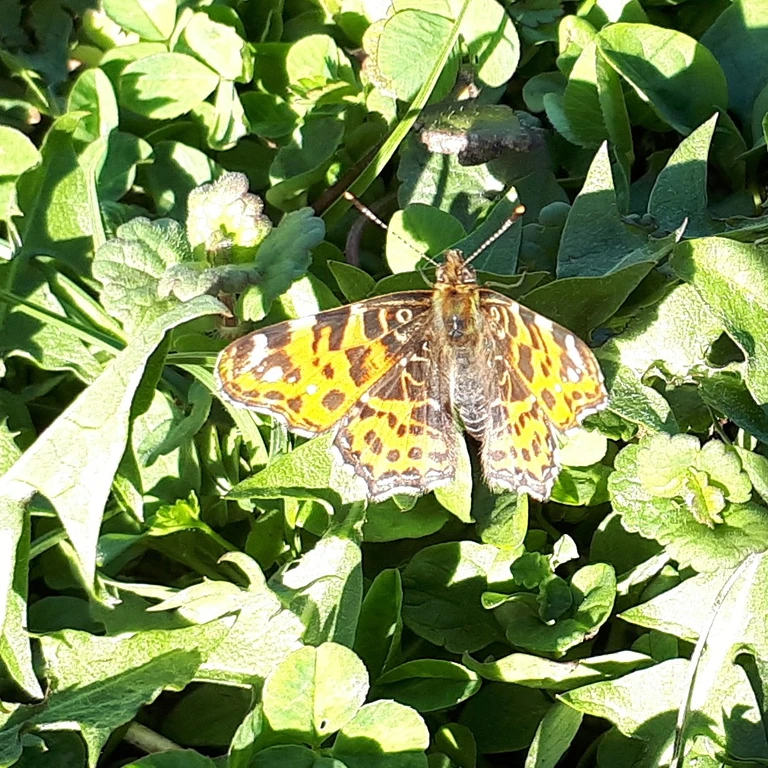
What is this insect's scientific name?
Araschnia levana
